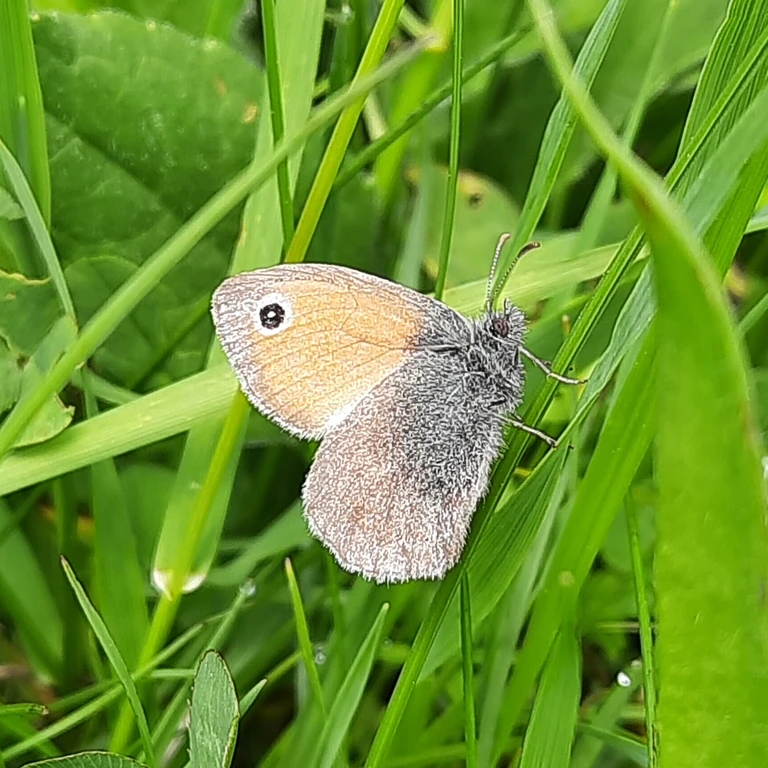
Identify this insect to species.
Coenonympha pamphilus
